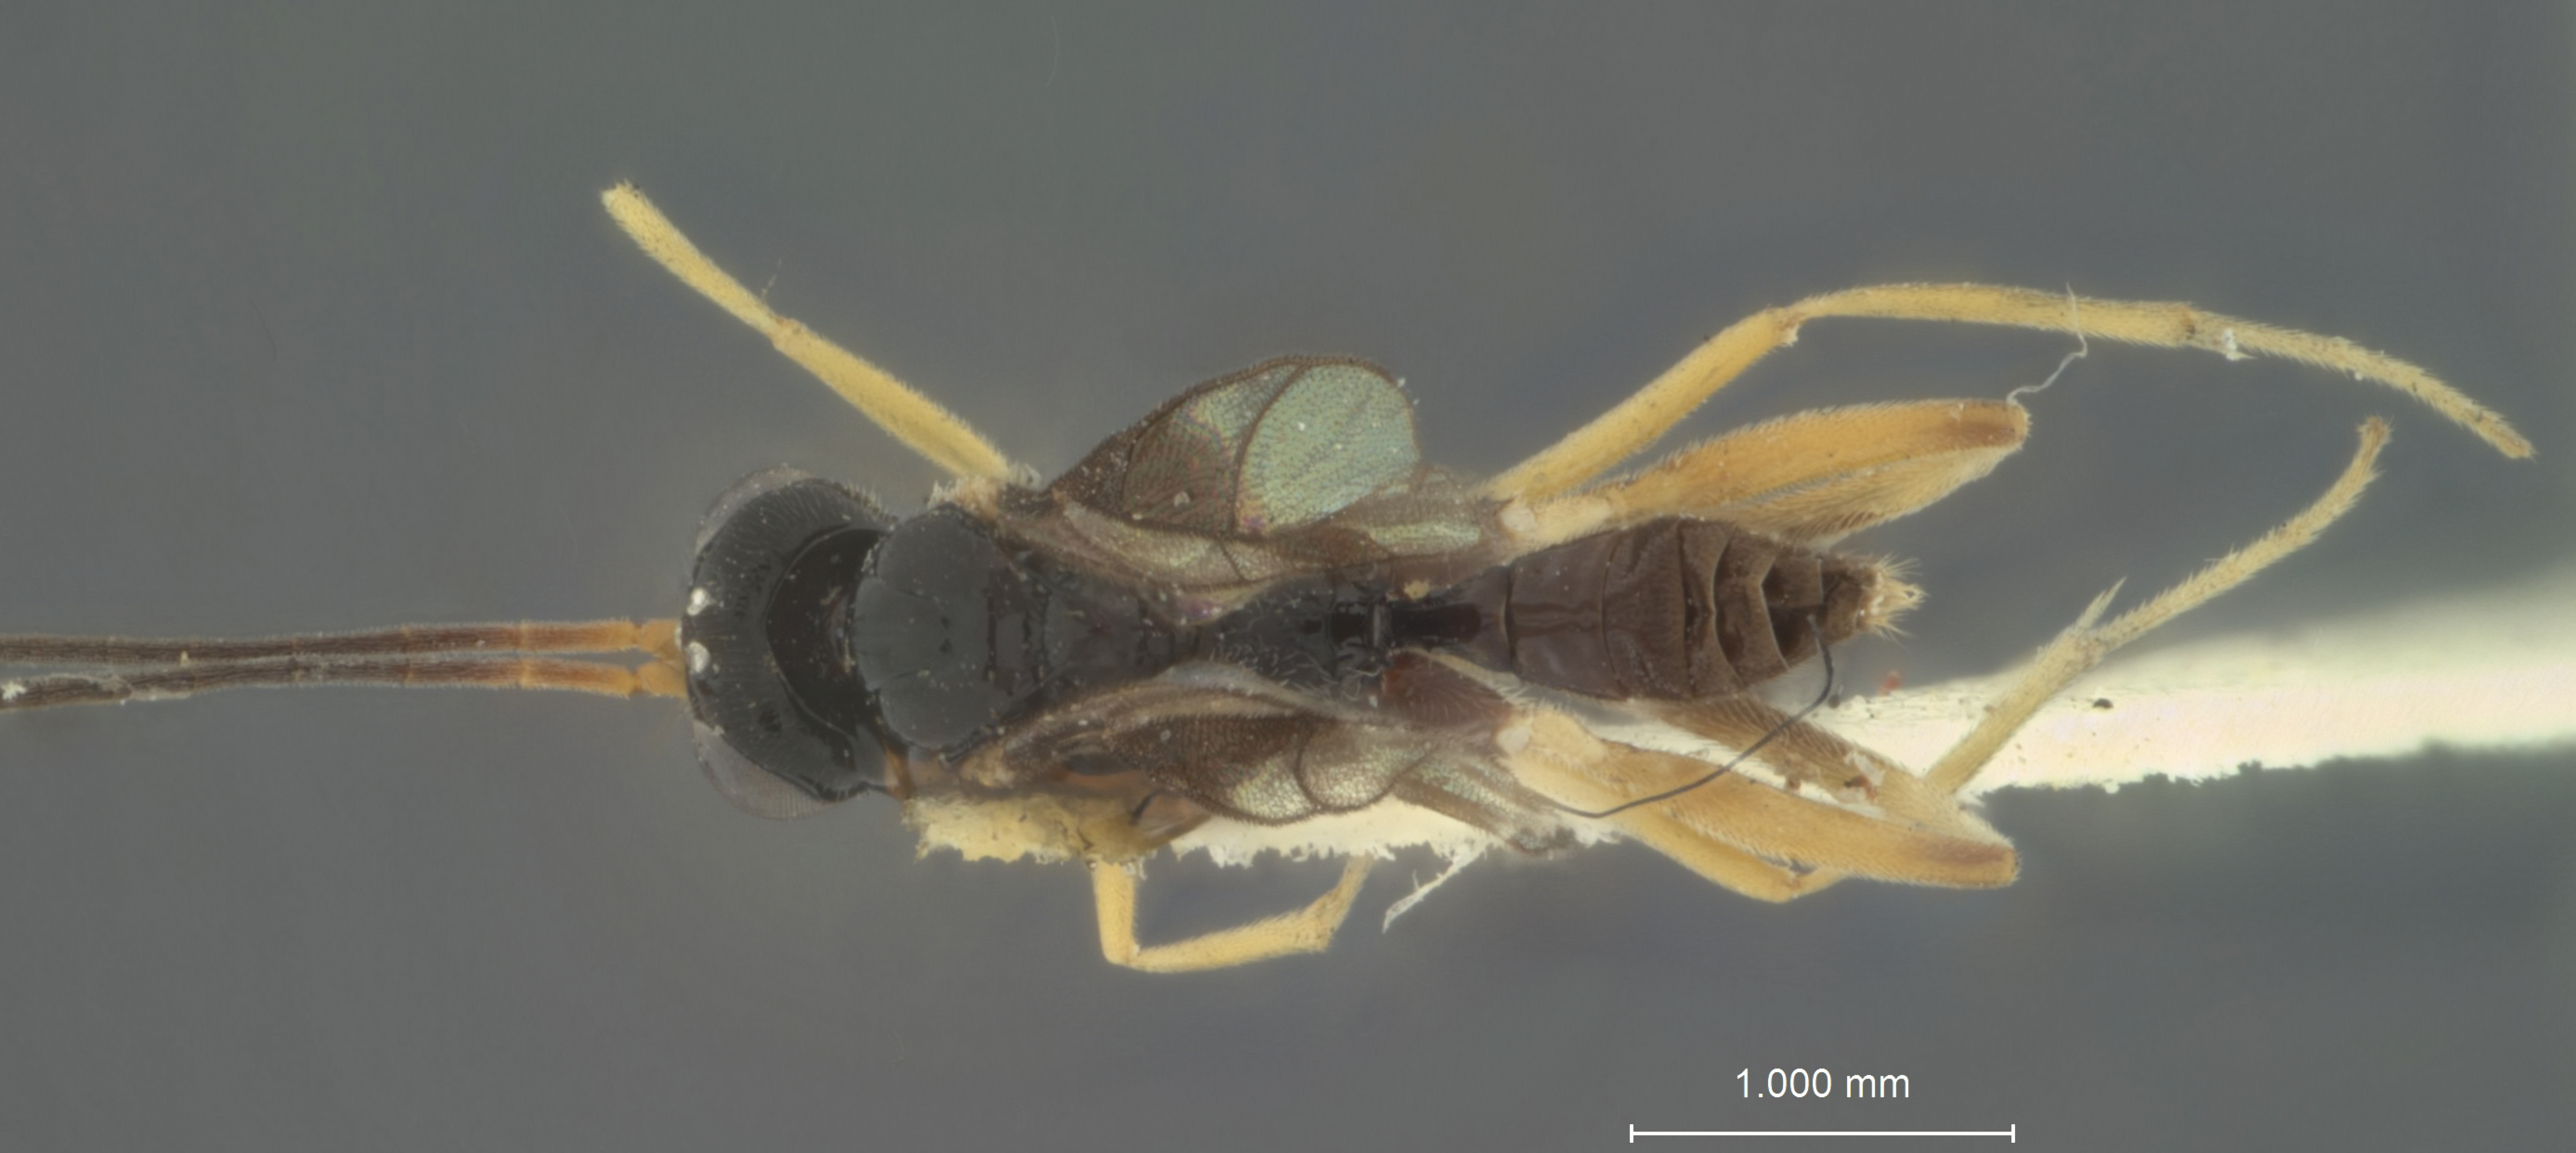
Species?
Paraphylax fasciatipennis
